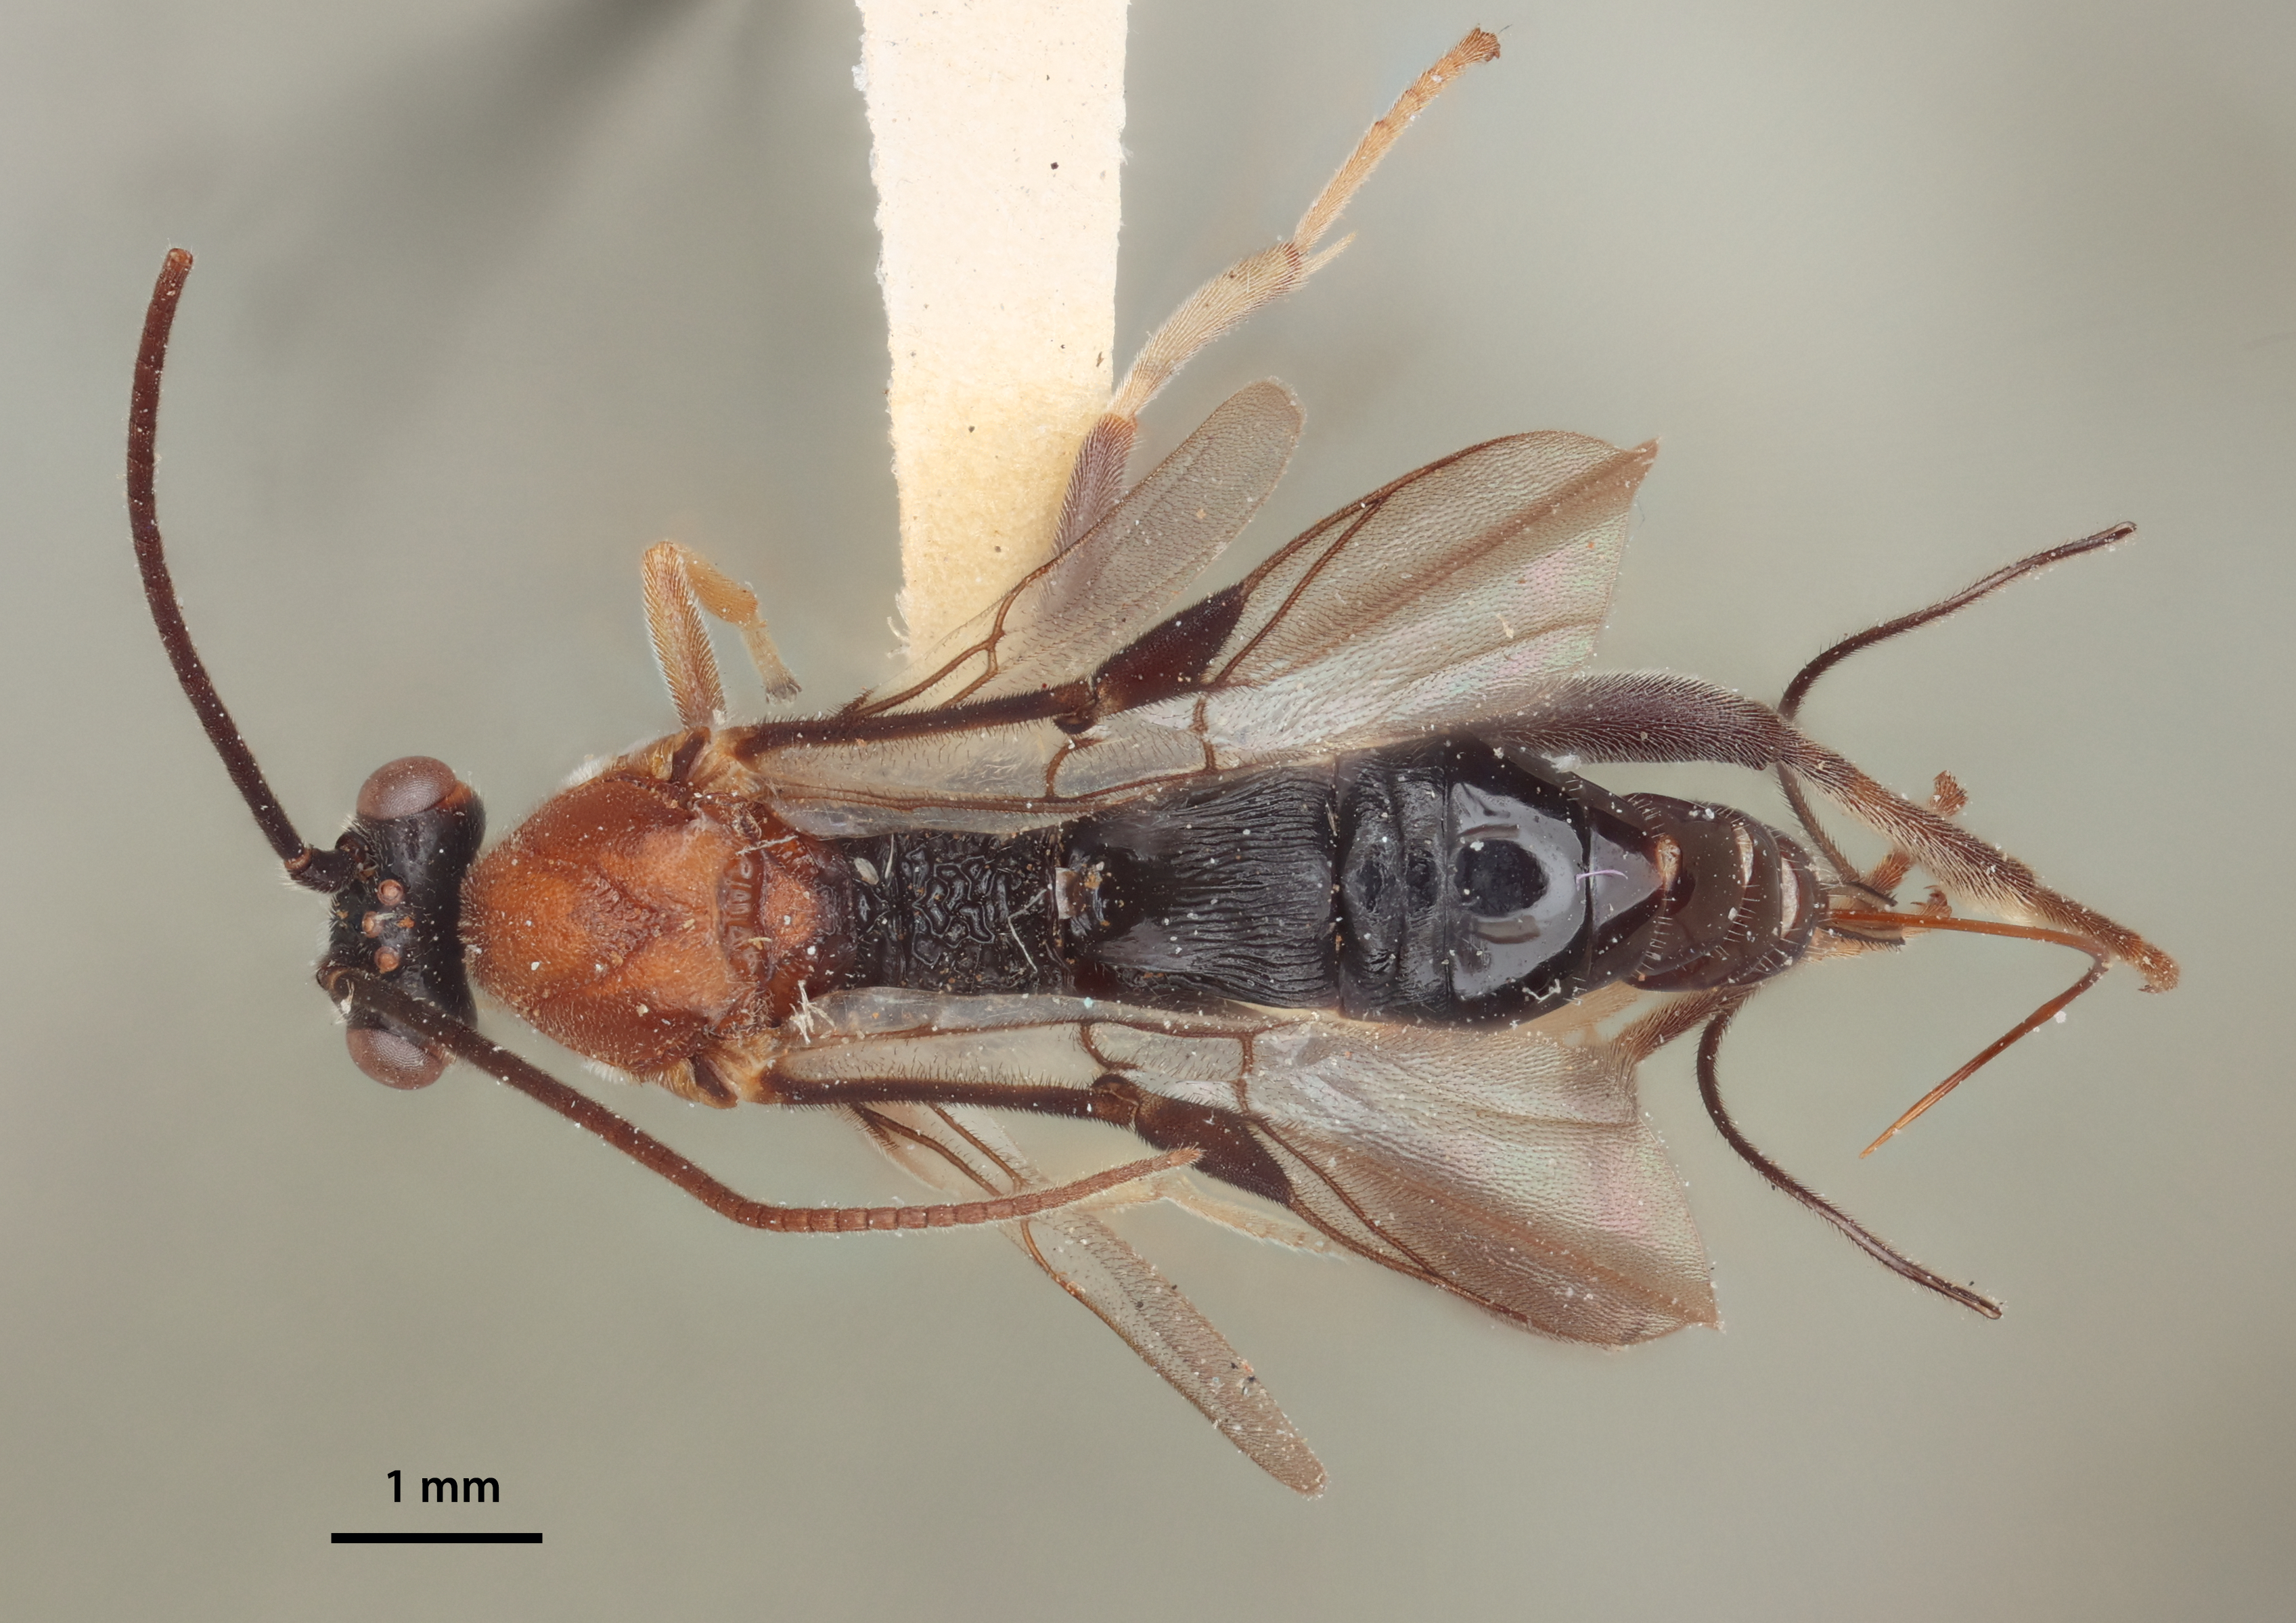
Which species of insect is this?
Baeognatha javana
